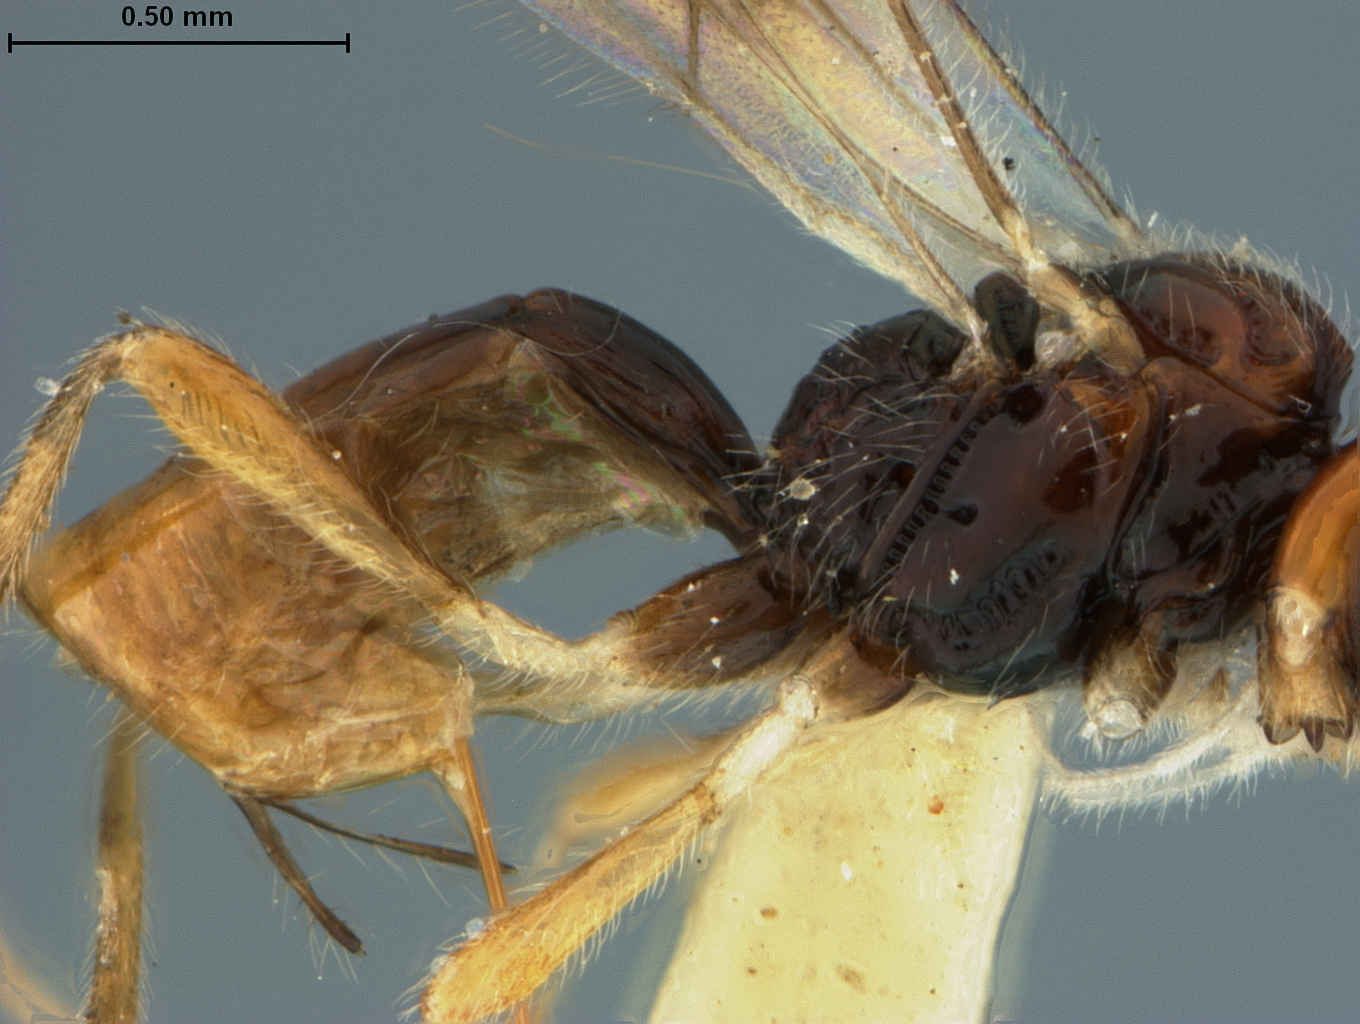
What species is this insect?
Goniarchus malayensis
